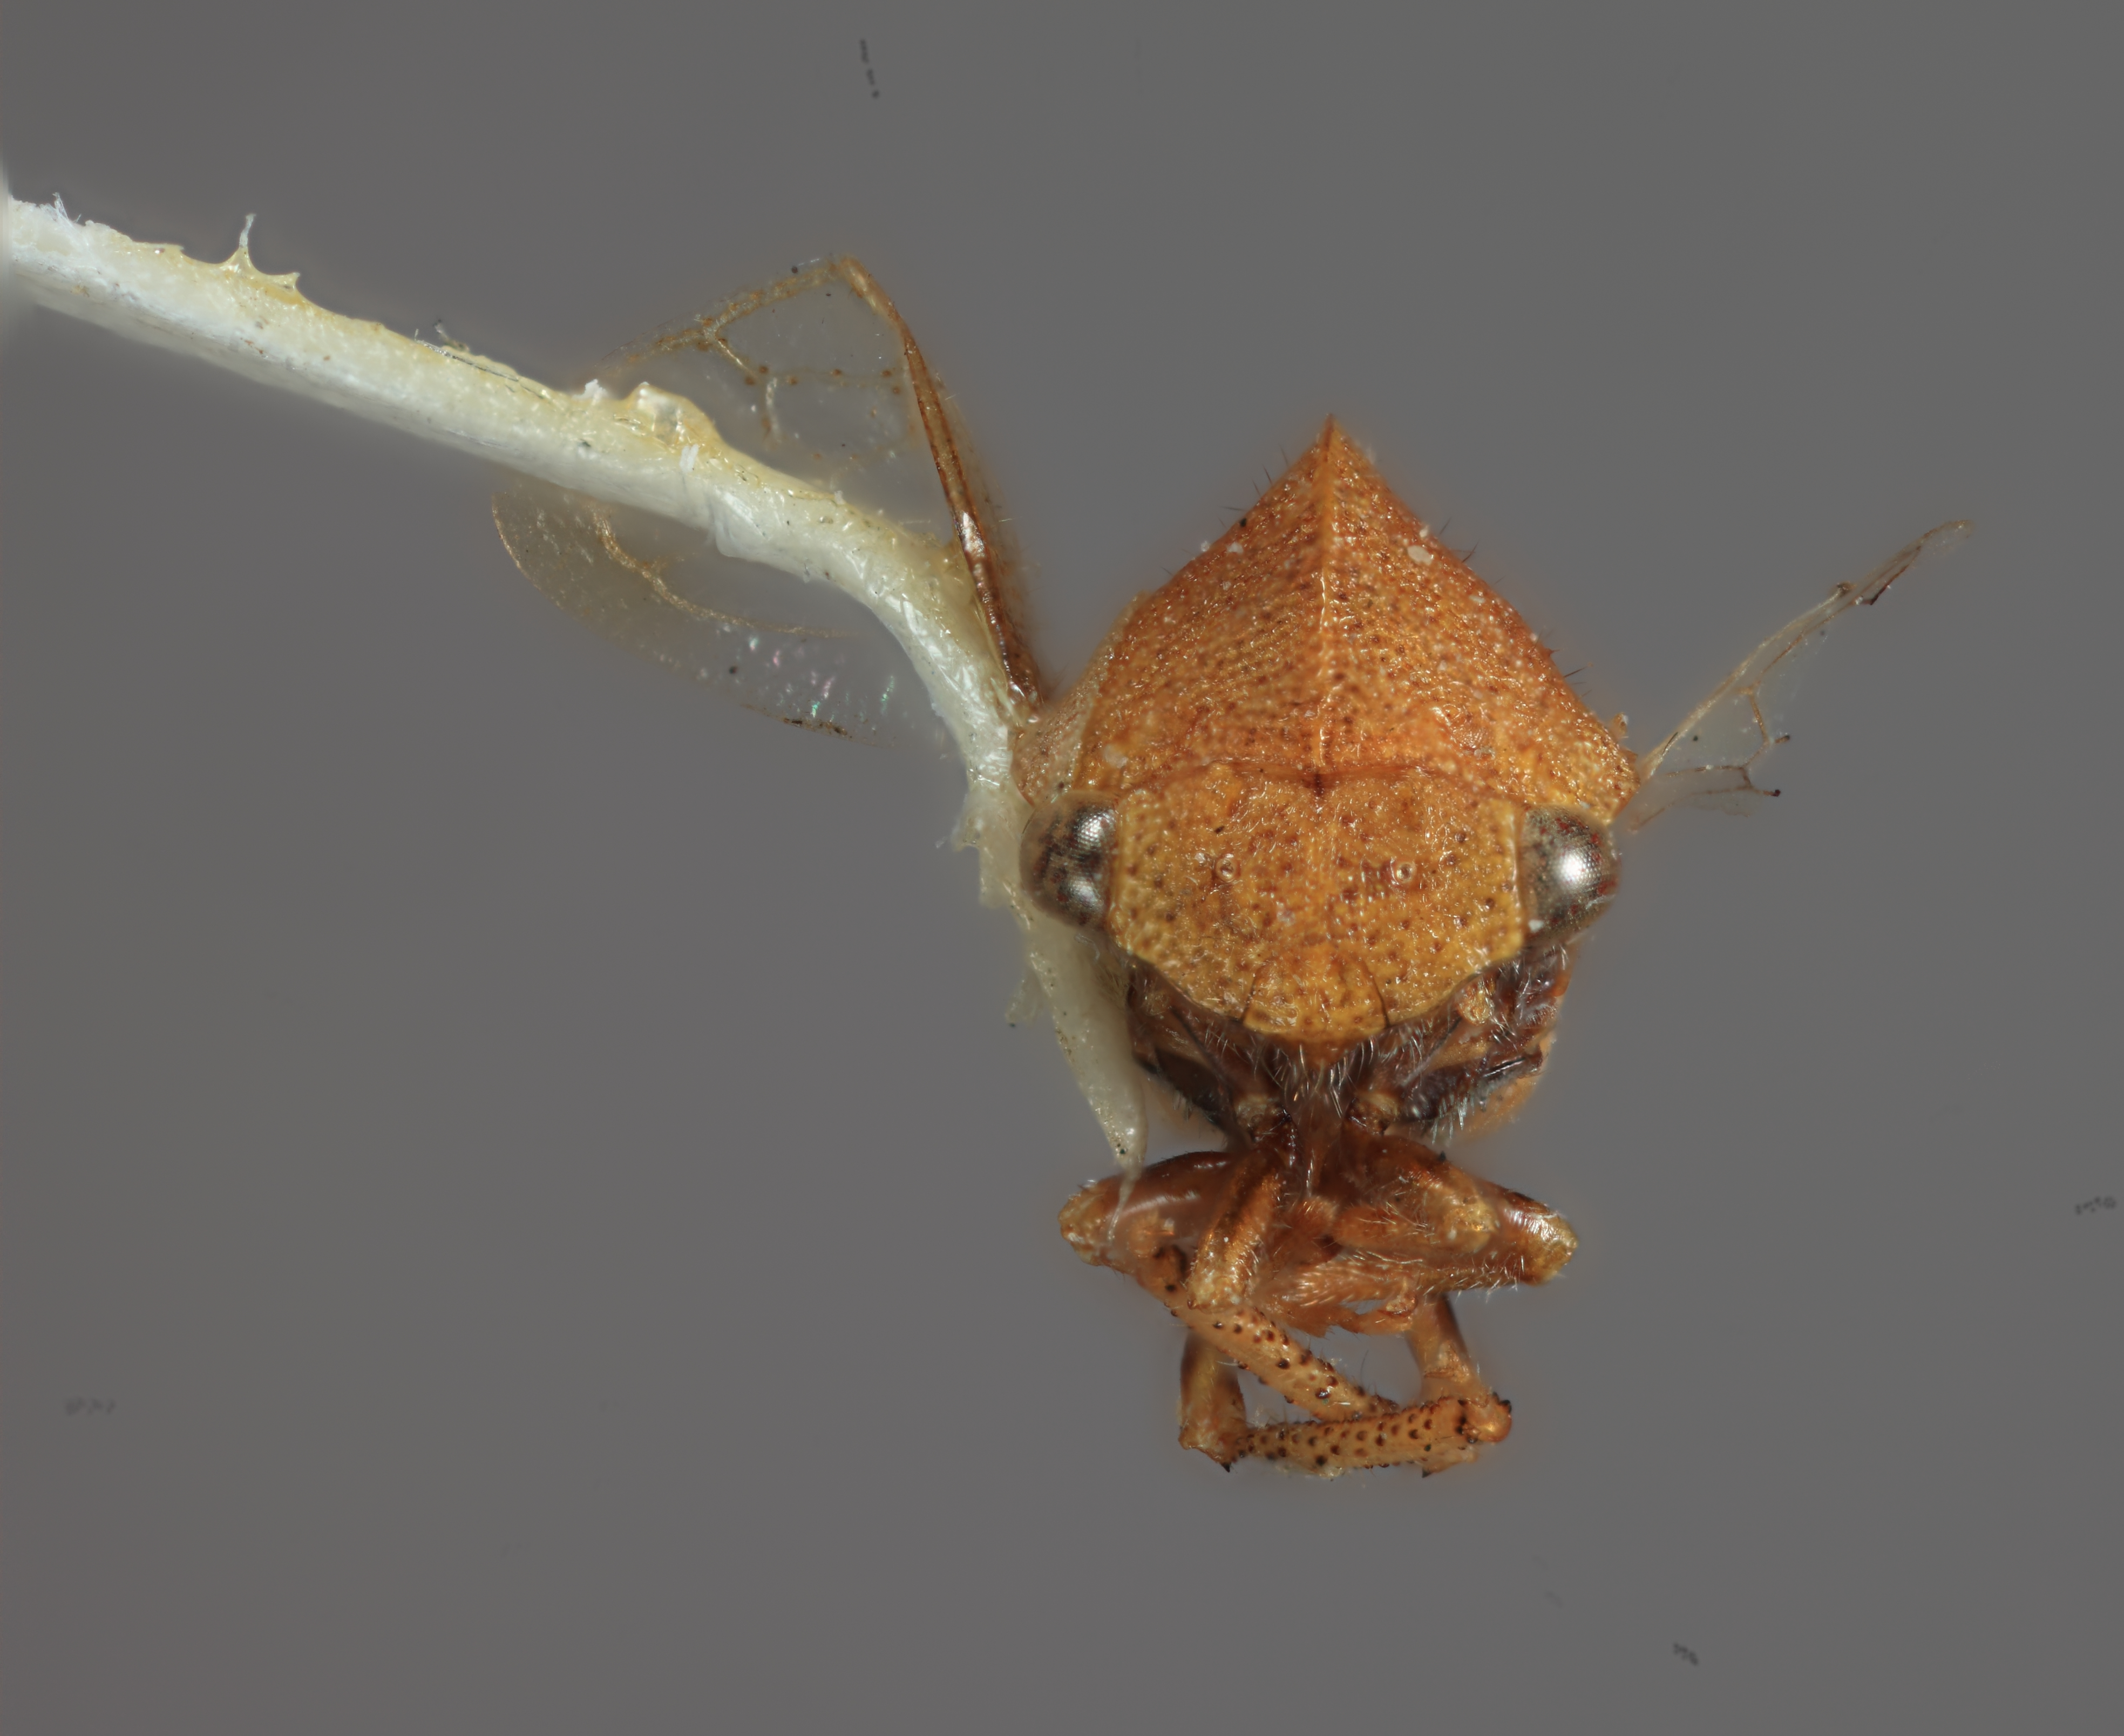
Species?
Amastris panamensis
